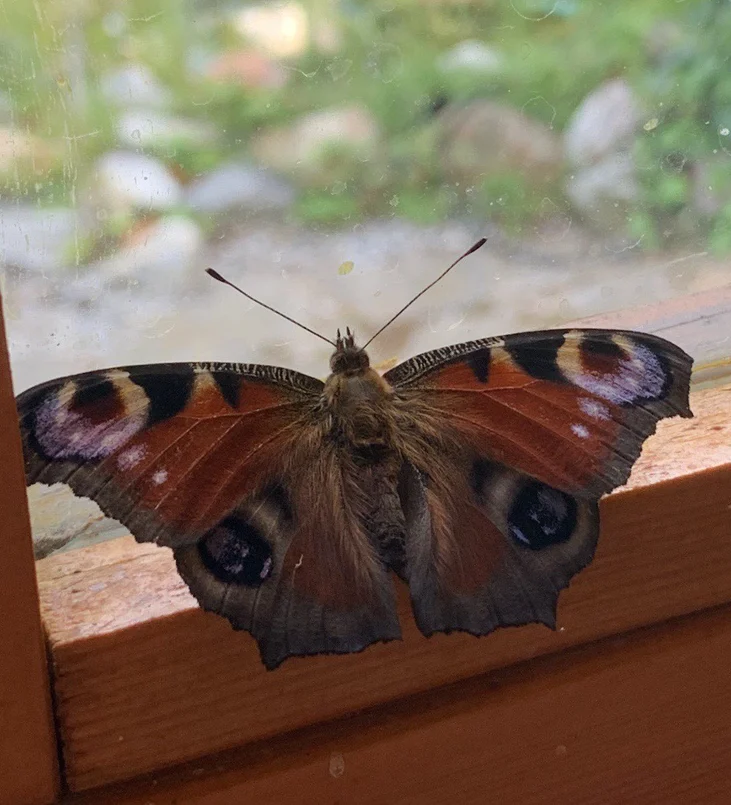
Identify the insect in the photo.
Aglais io
